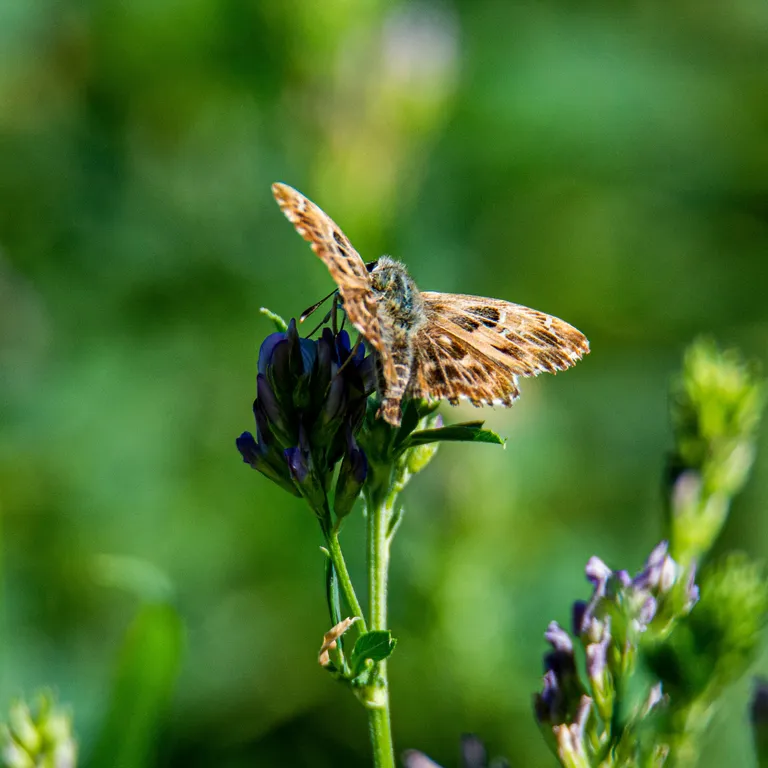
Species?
Carcharodus alceae
